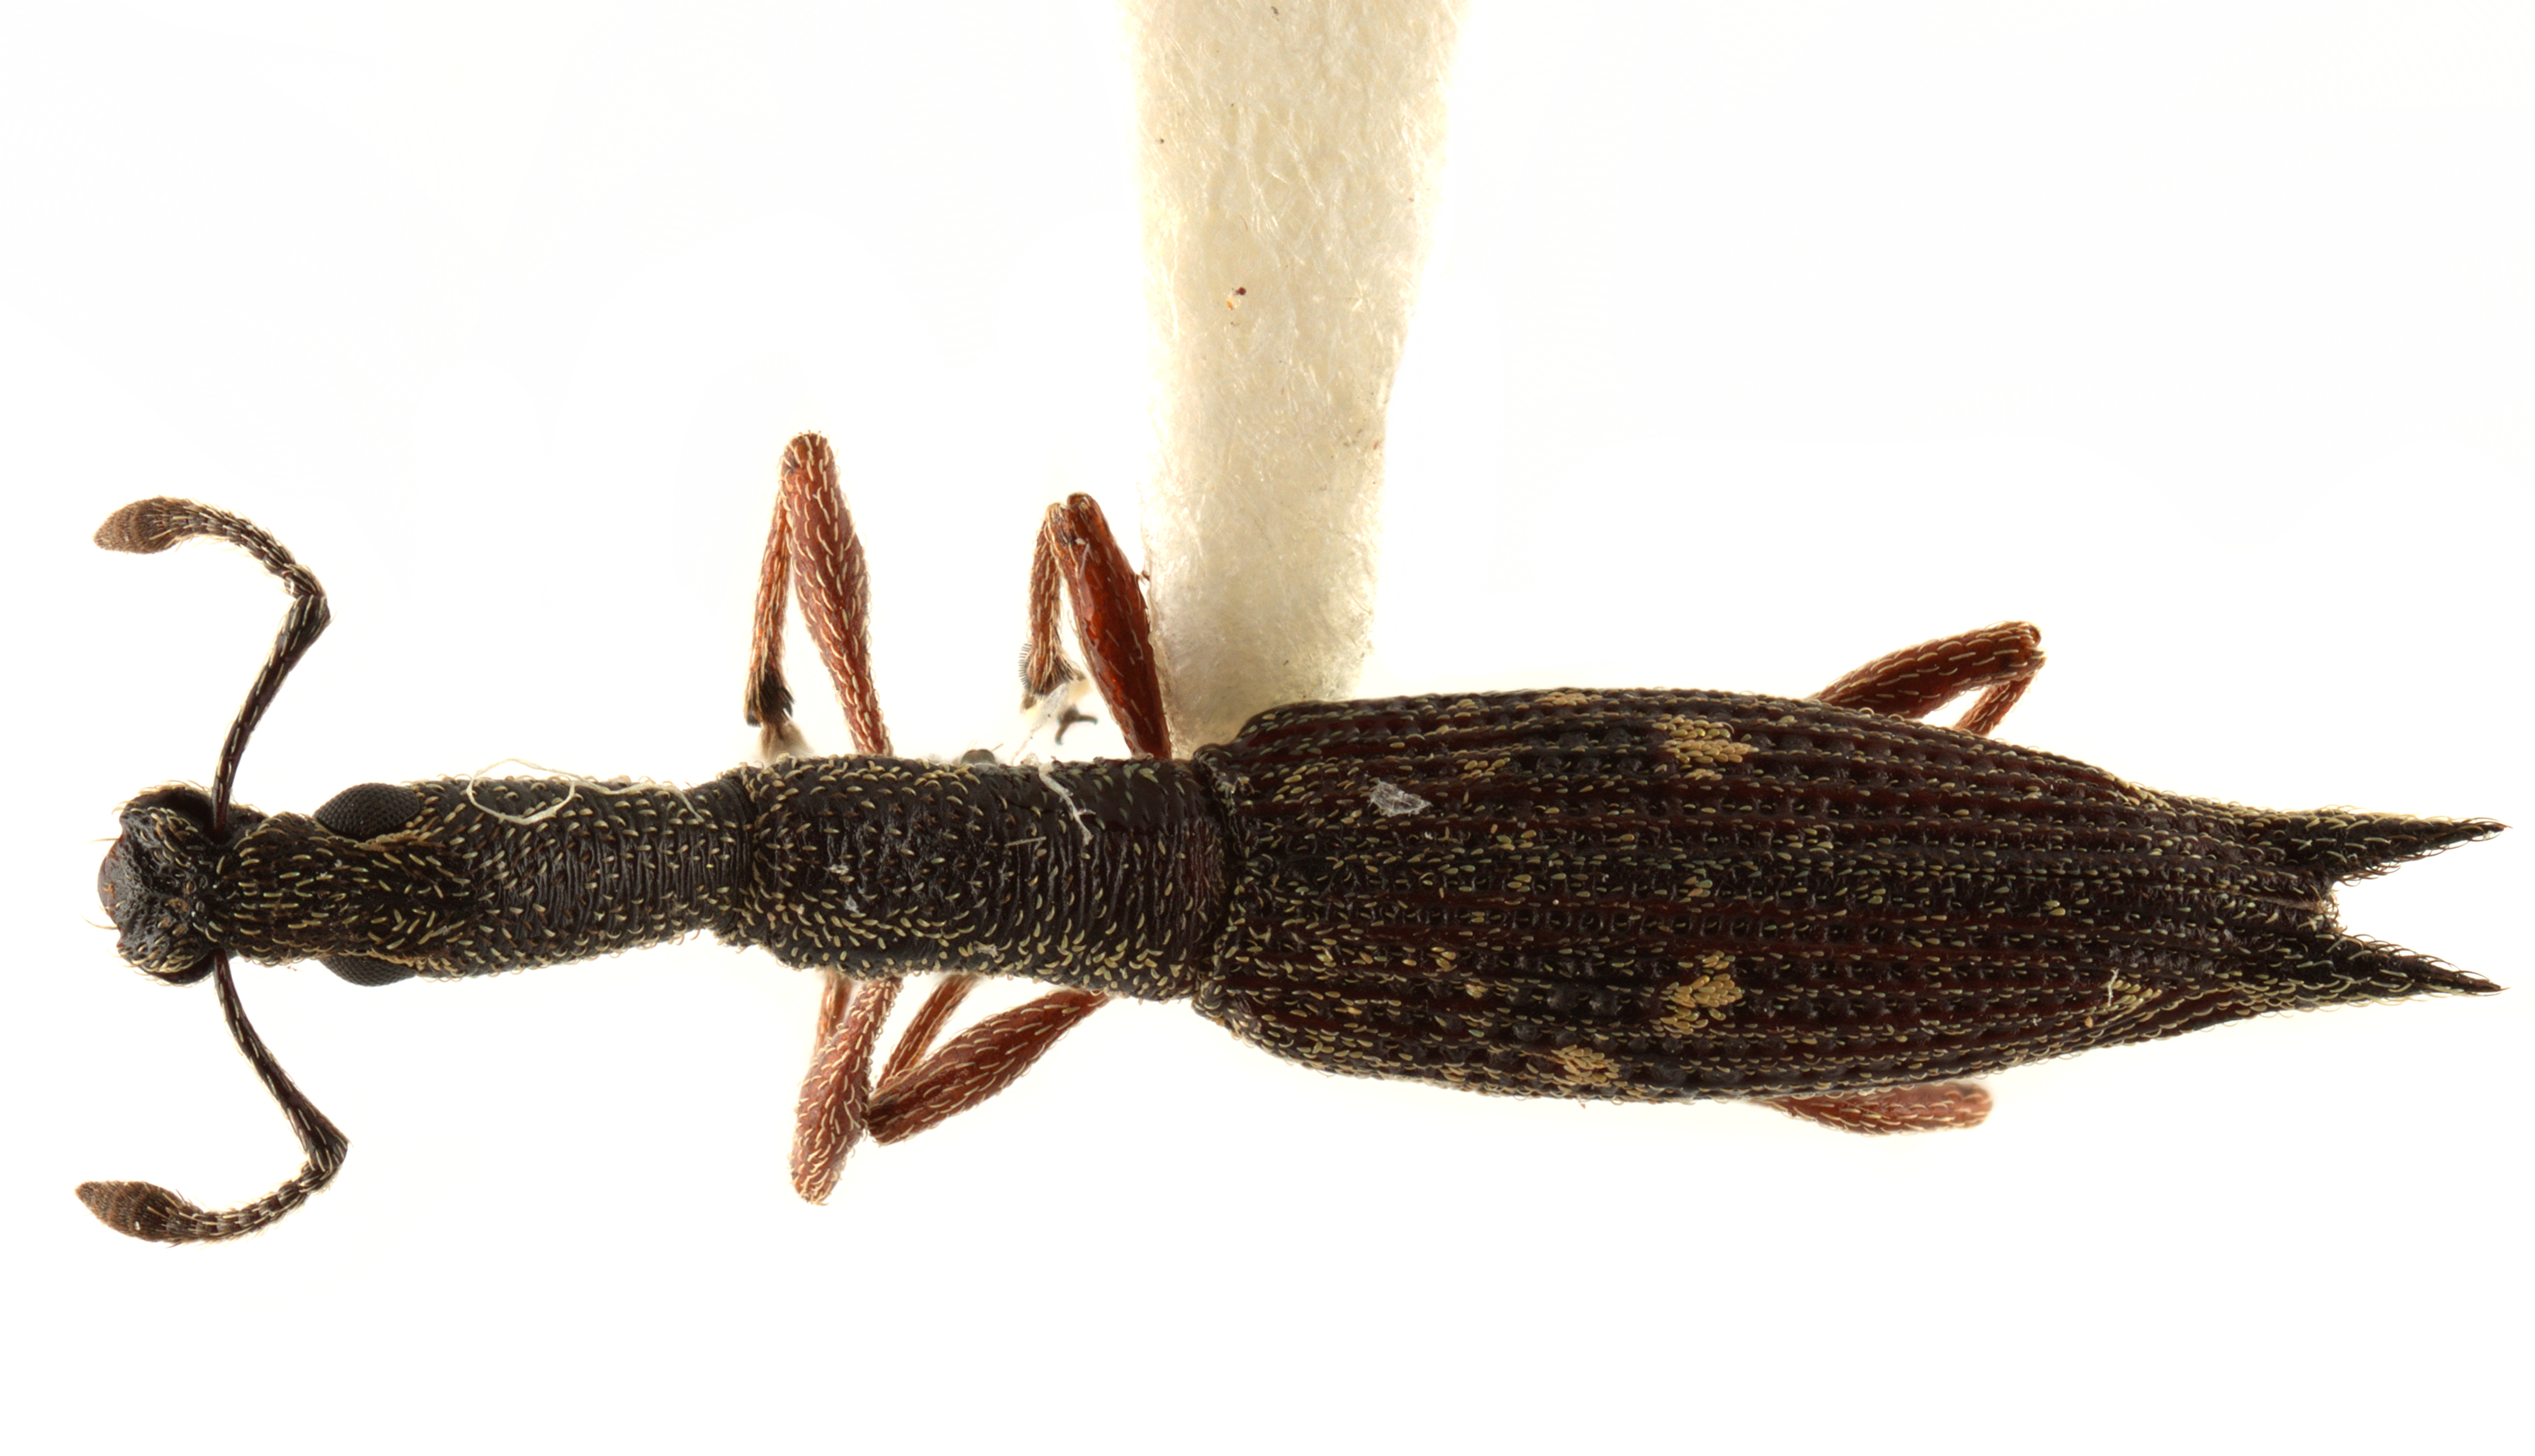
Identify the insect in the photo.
Rhadinosomus acuminatus
